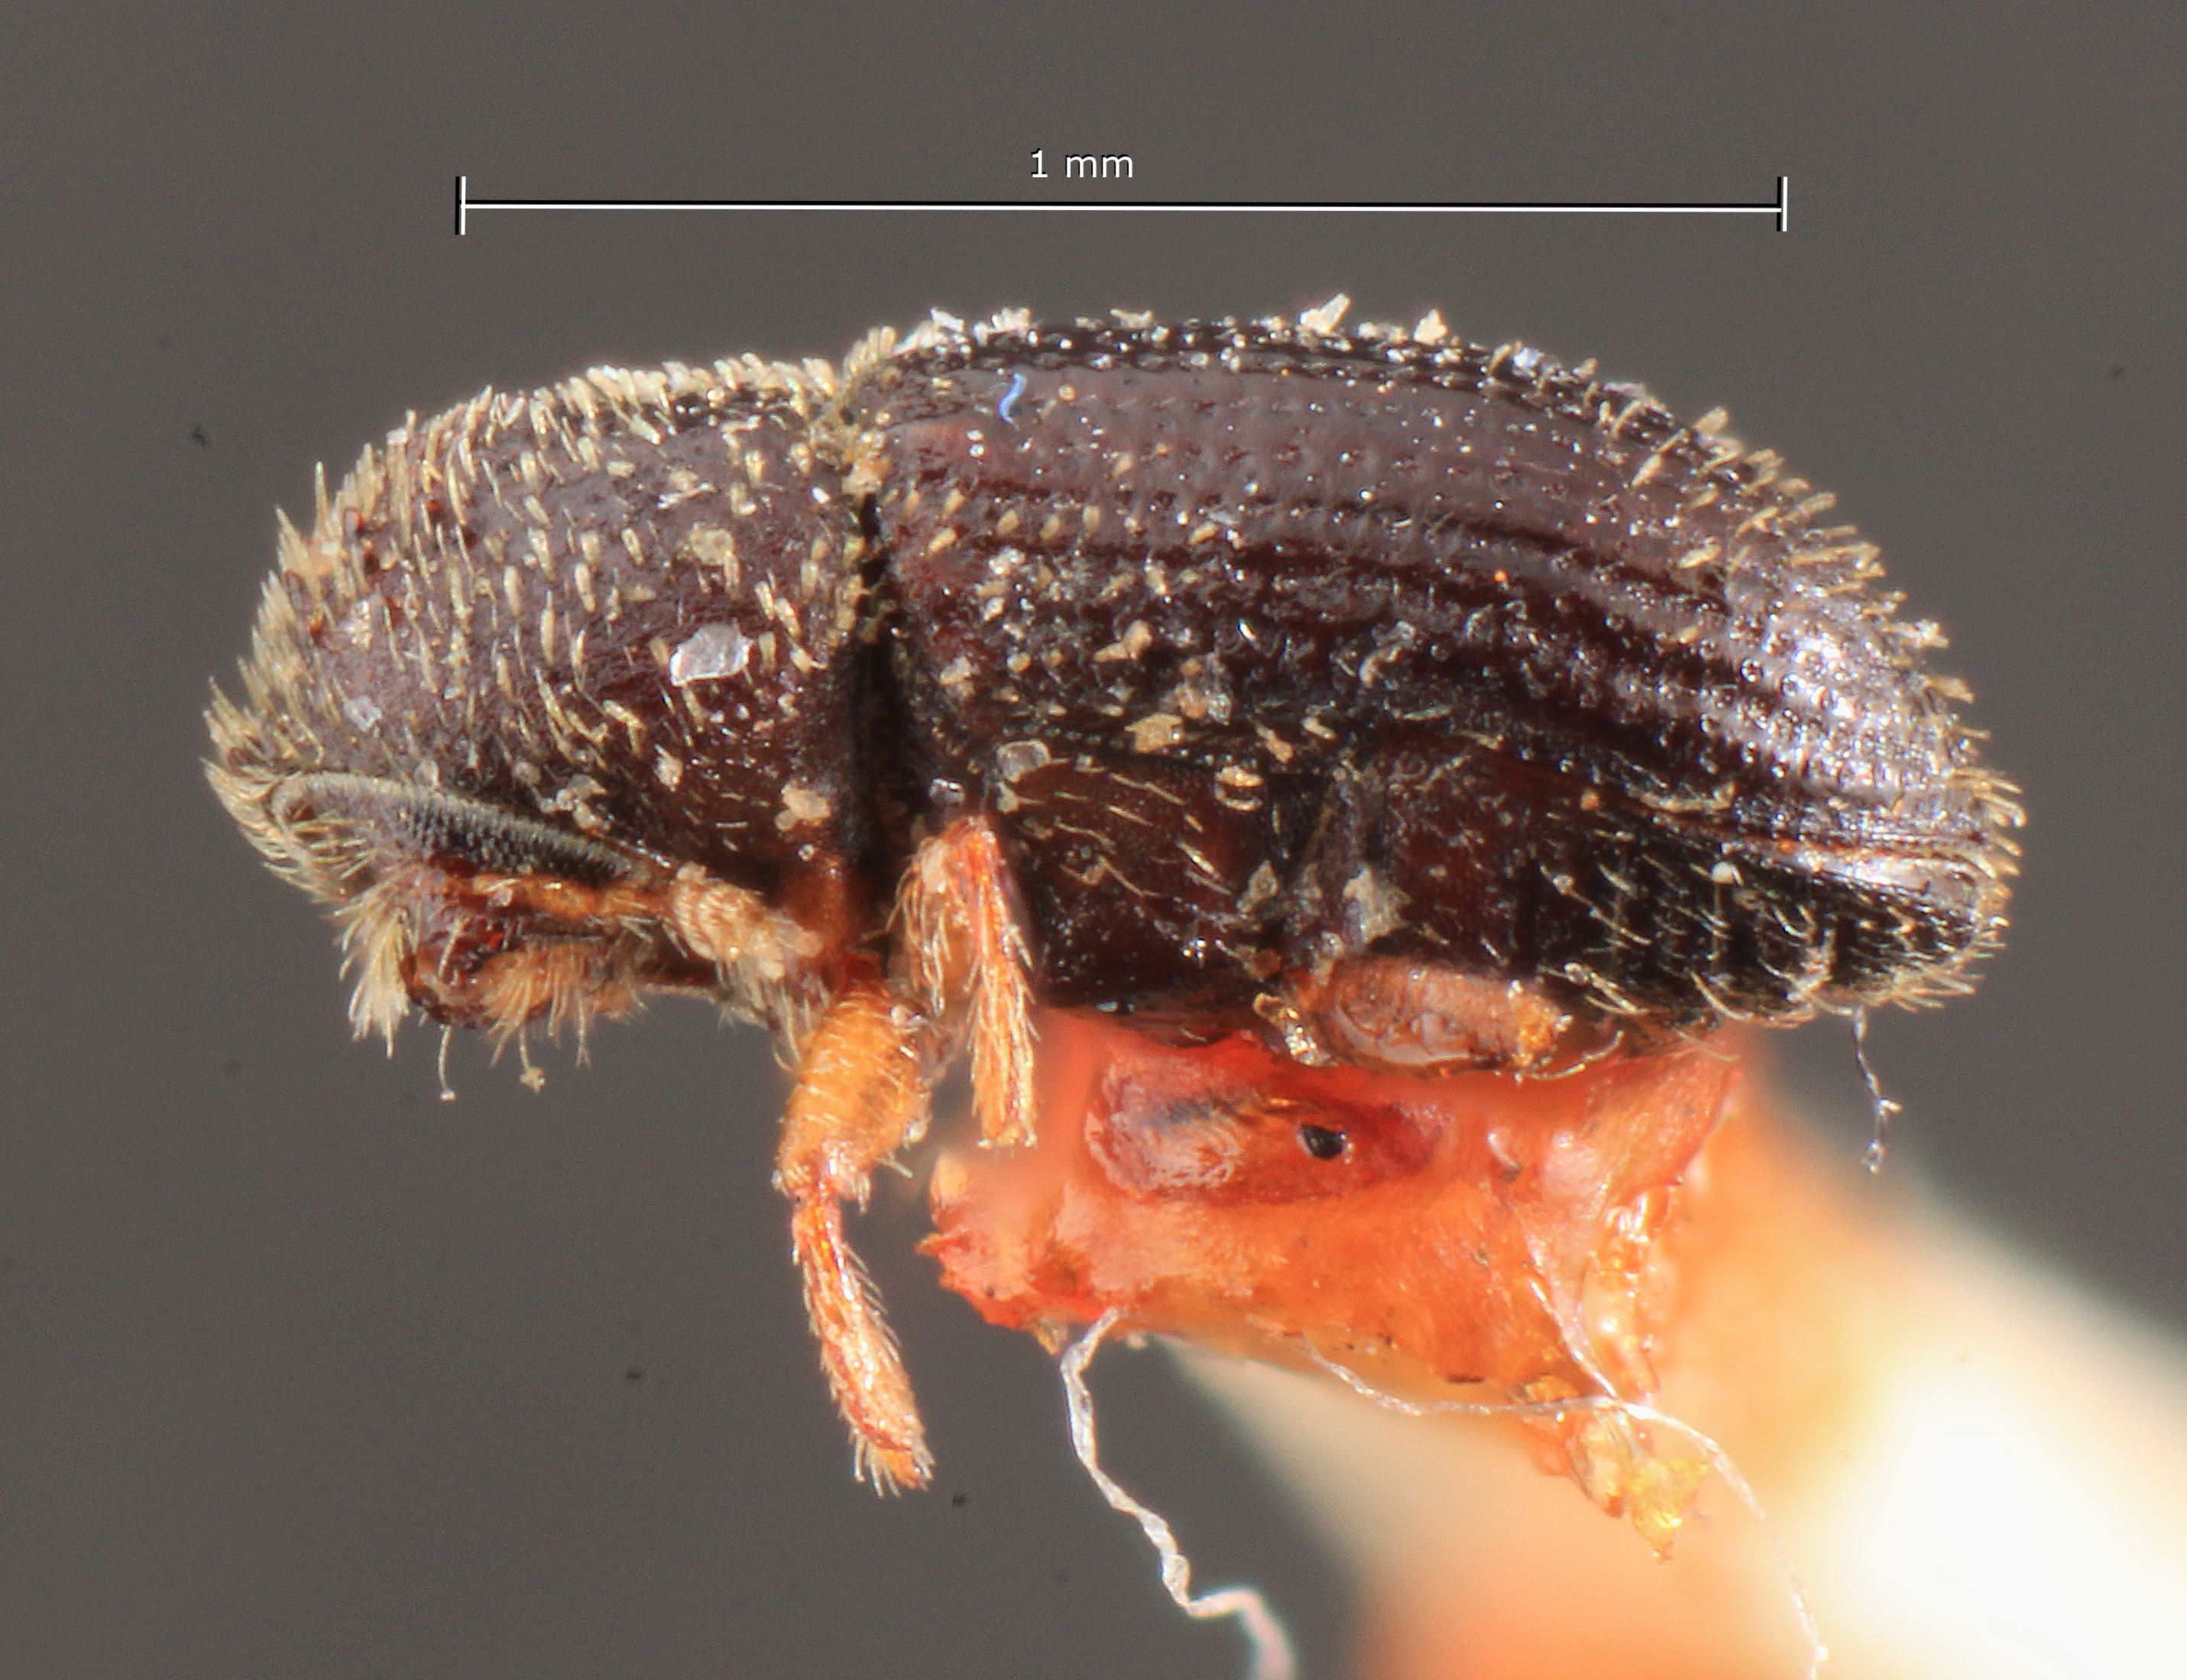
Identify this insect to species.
Stephanoderes interpunctus
